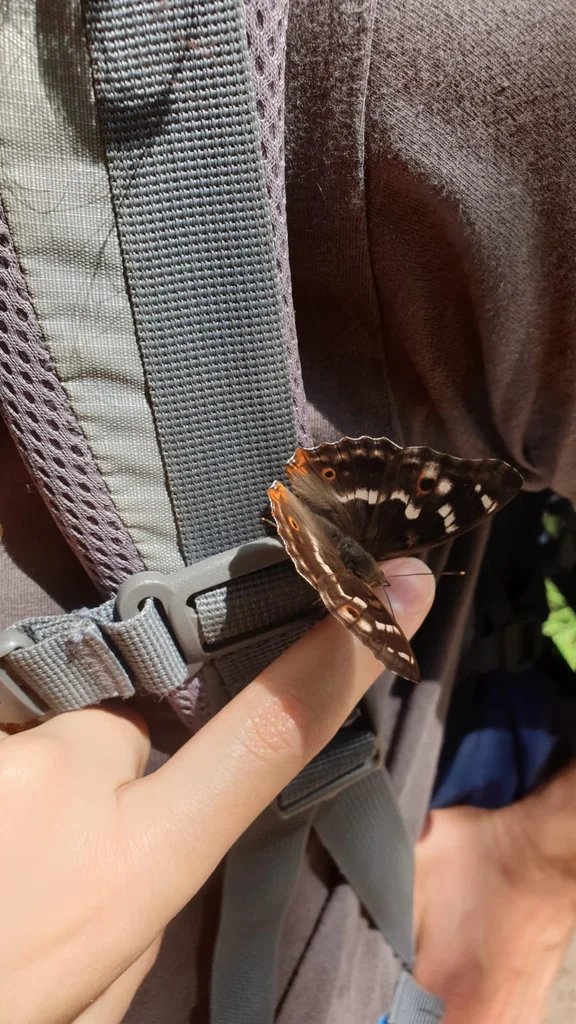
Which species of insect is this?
Apatura ilia
